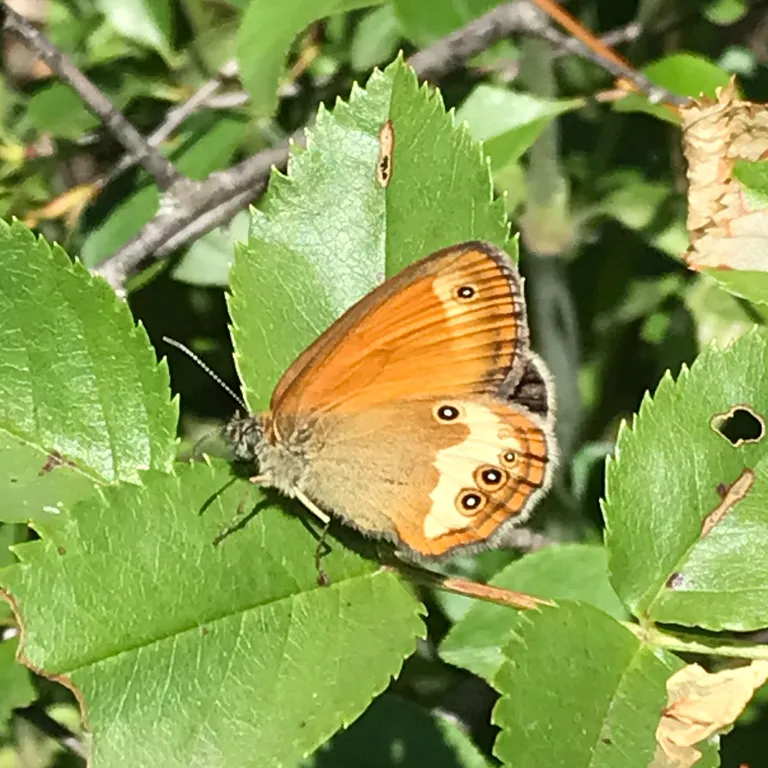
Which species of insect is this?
Coenonympha arcania
